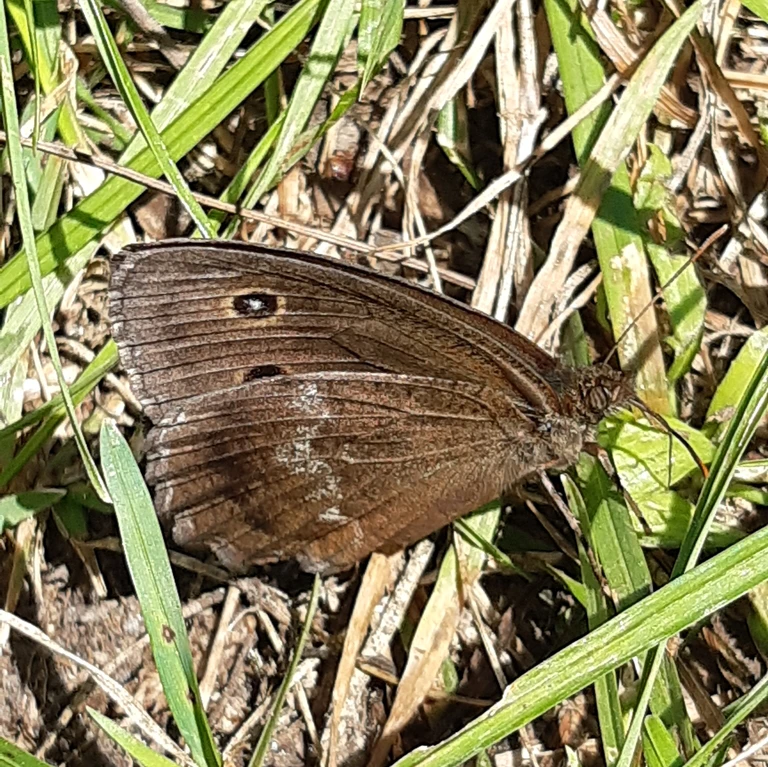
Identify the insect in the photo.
Minois dryas
